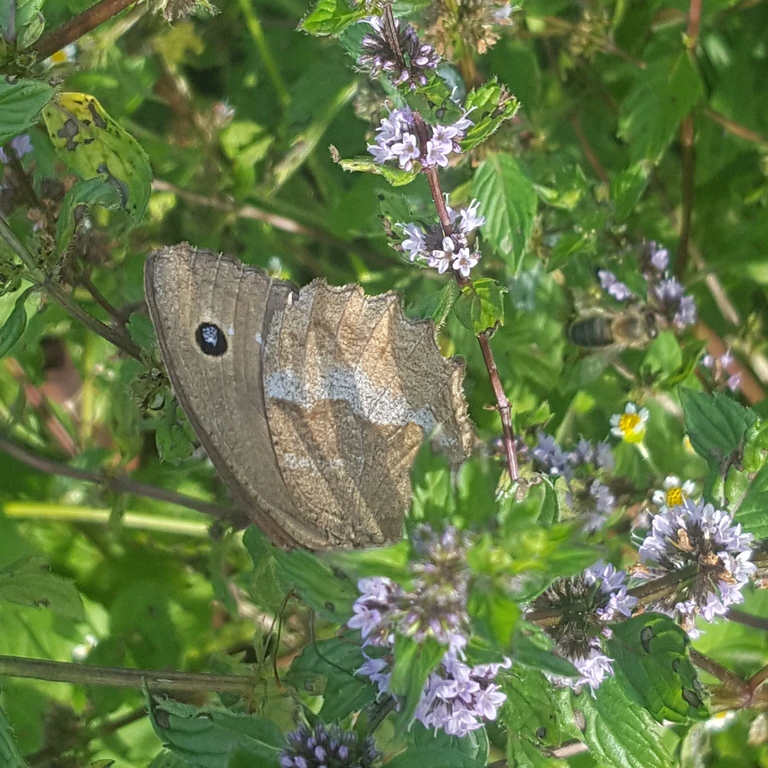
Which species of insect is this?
Minois dryas
